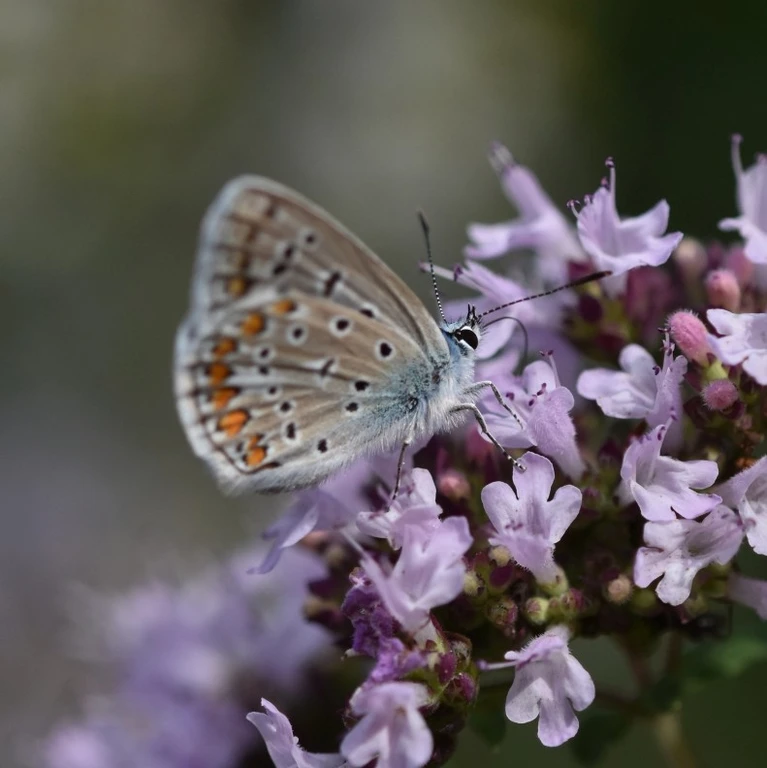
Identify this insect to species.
Polyommatus icarus
